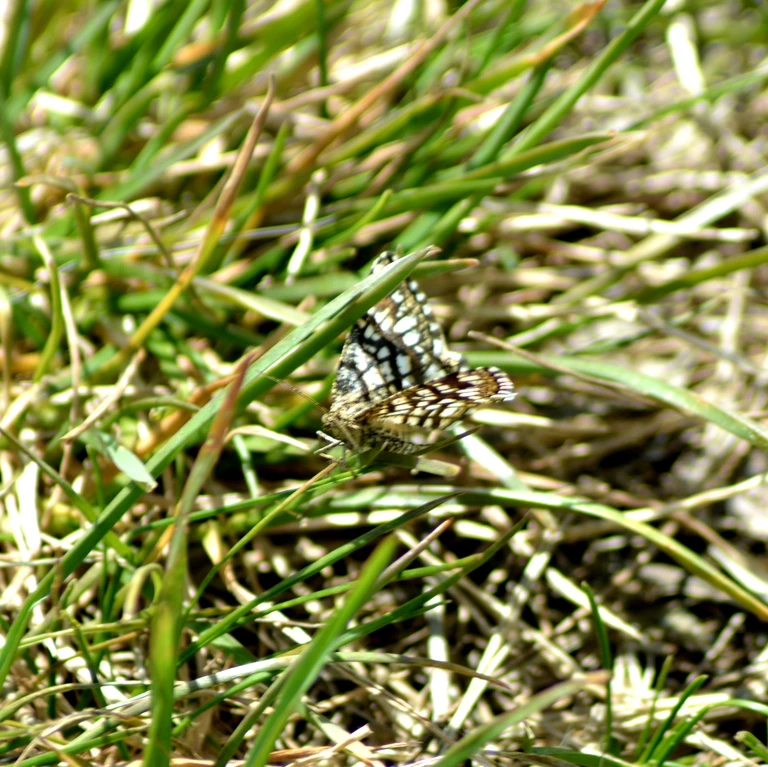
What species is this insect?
Chiasmia clathrata
